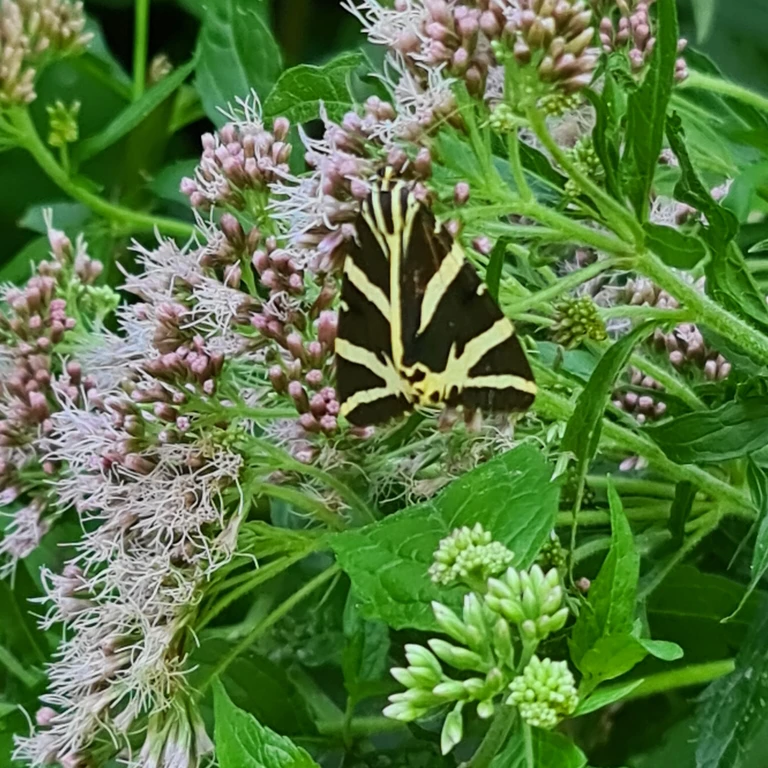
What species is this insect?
Euplagia quadripunctaria
